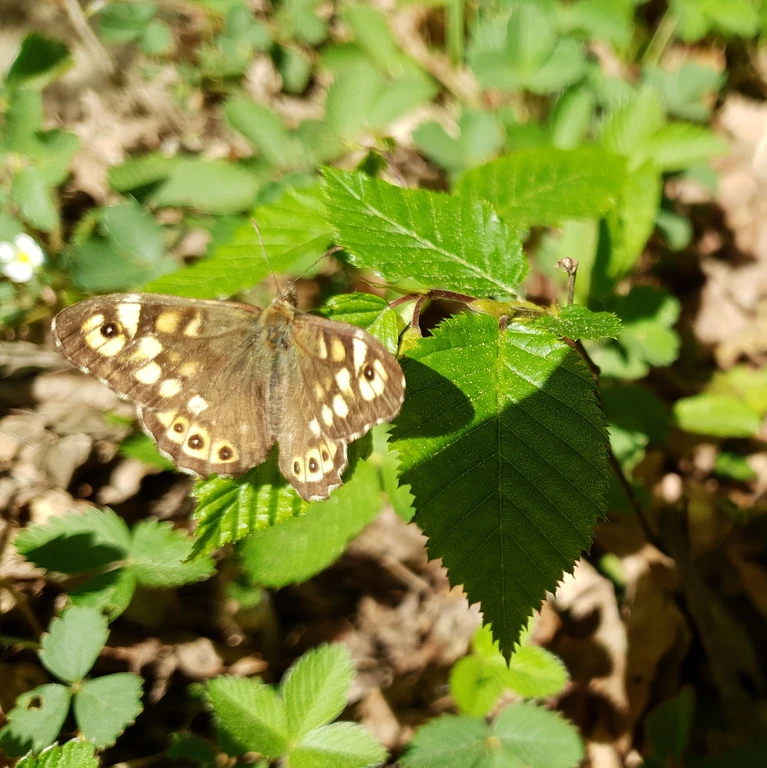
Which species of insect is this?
Pararge aegeria
